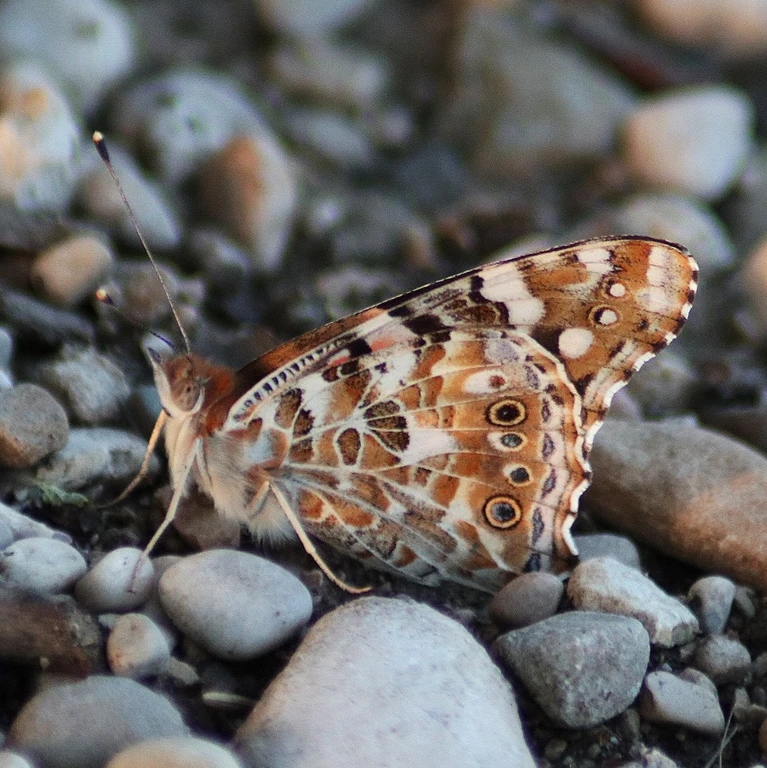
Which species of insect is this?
Vanessa cardui
